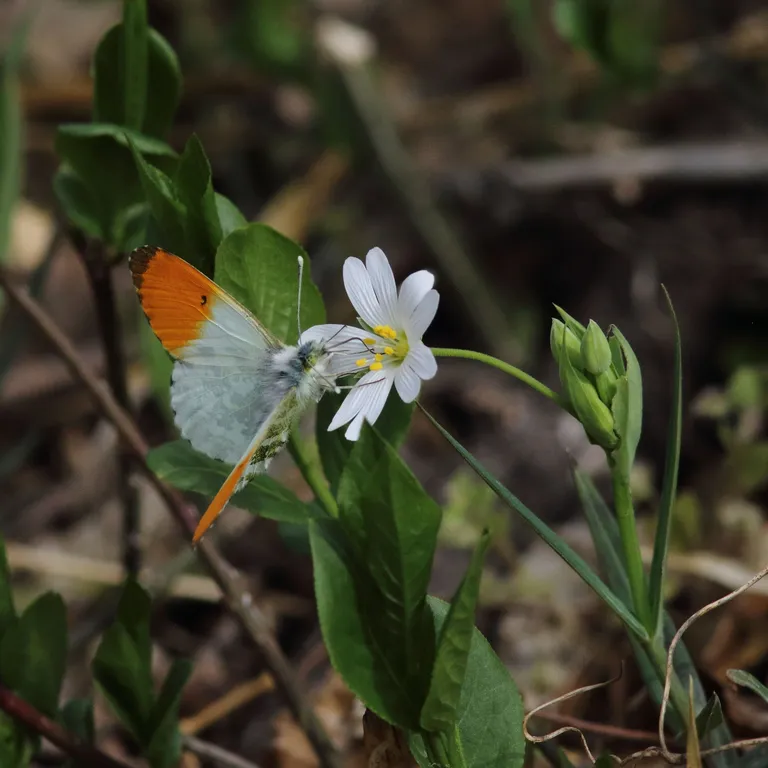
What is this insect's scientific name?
Anthocharis cardamines
